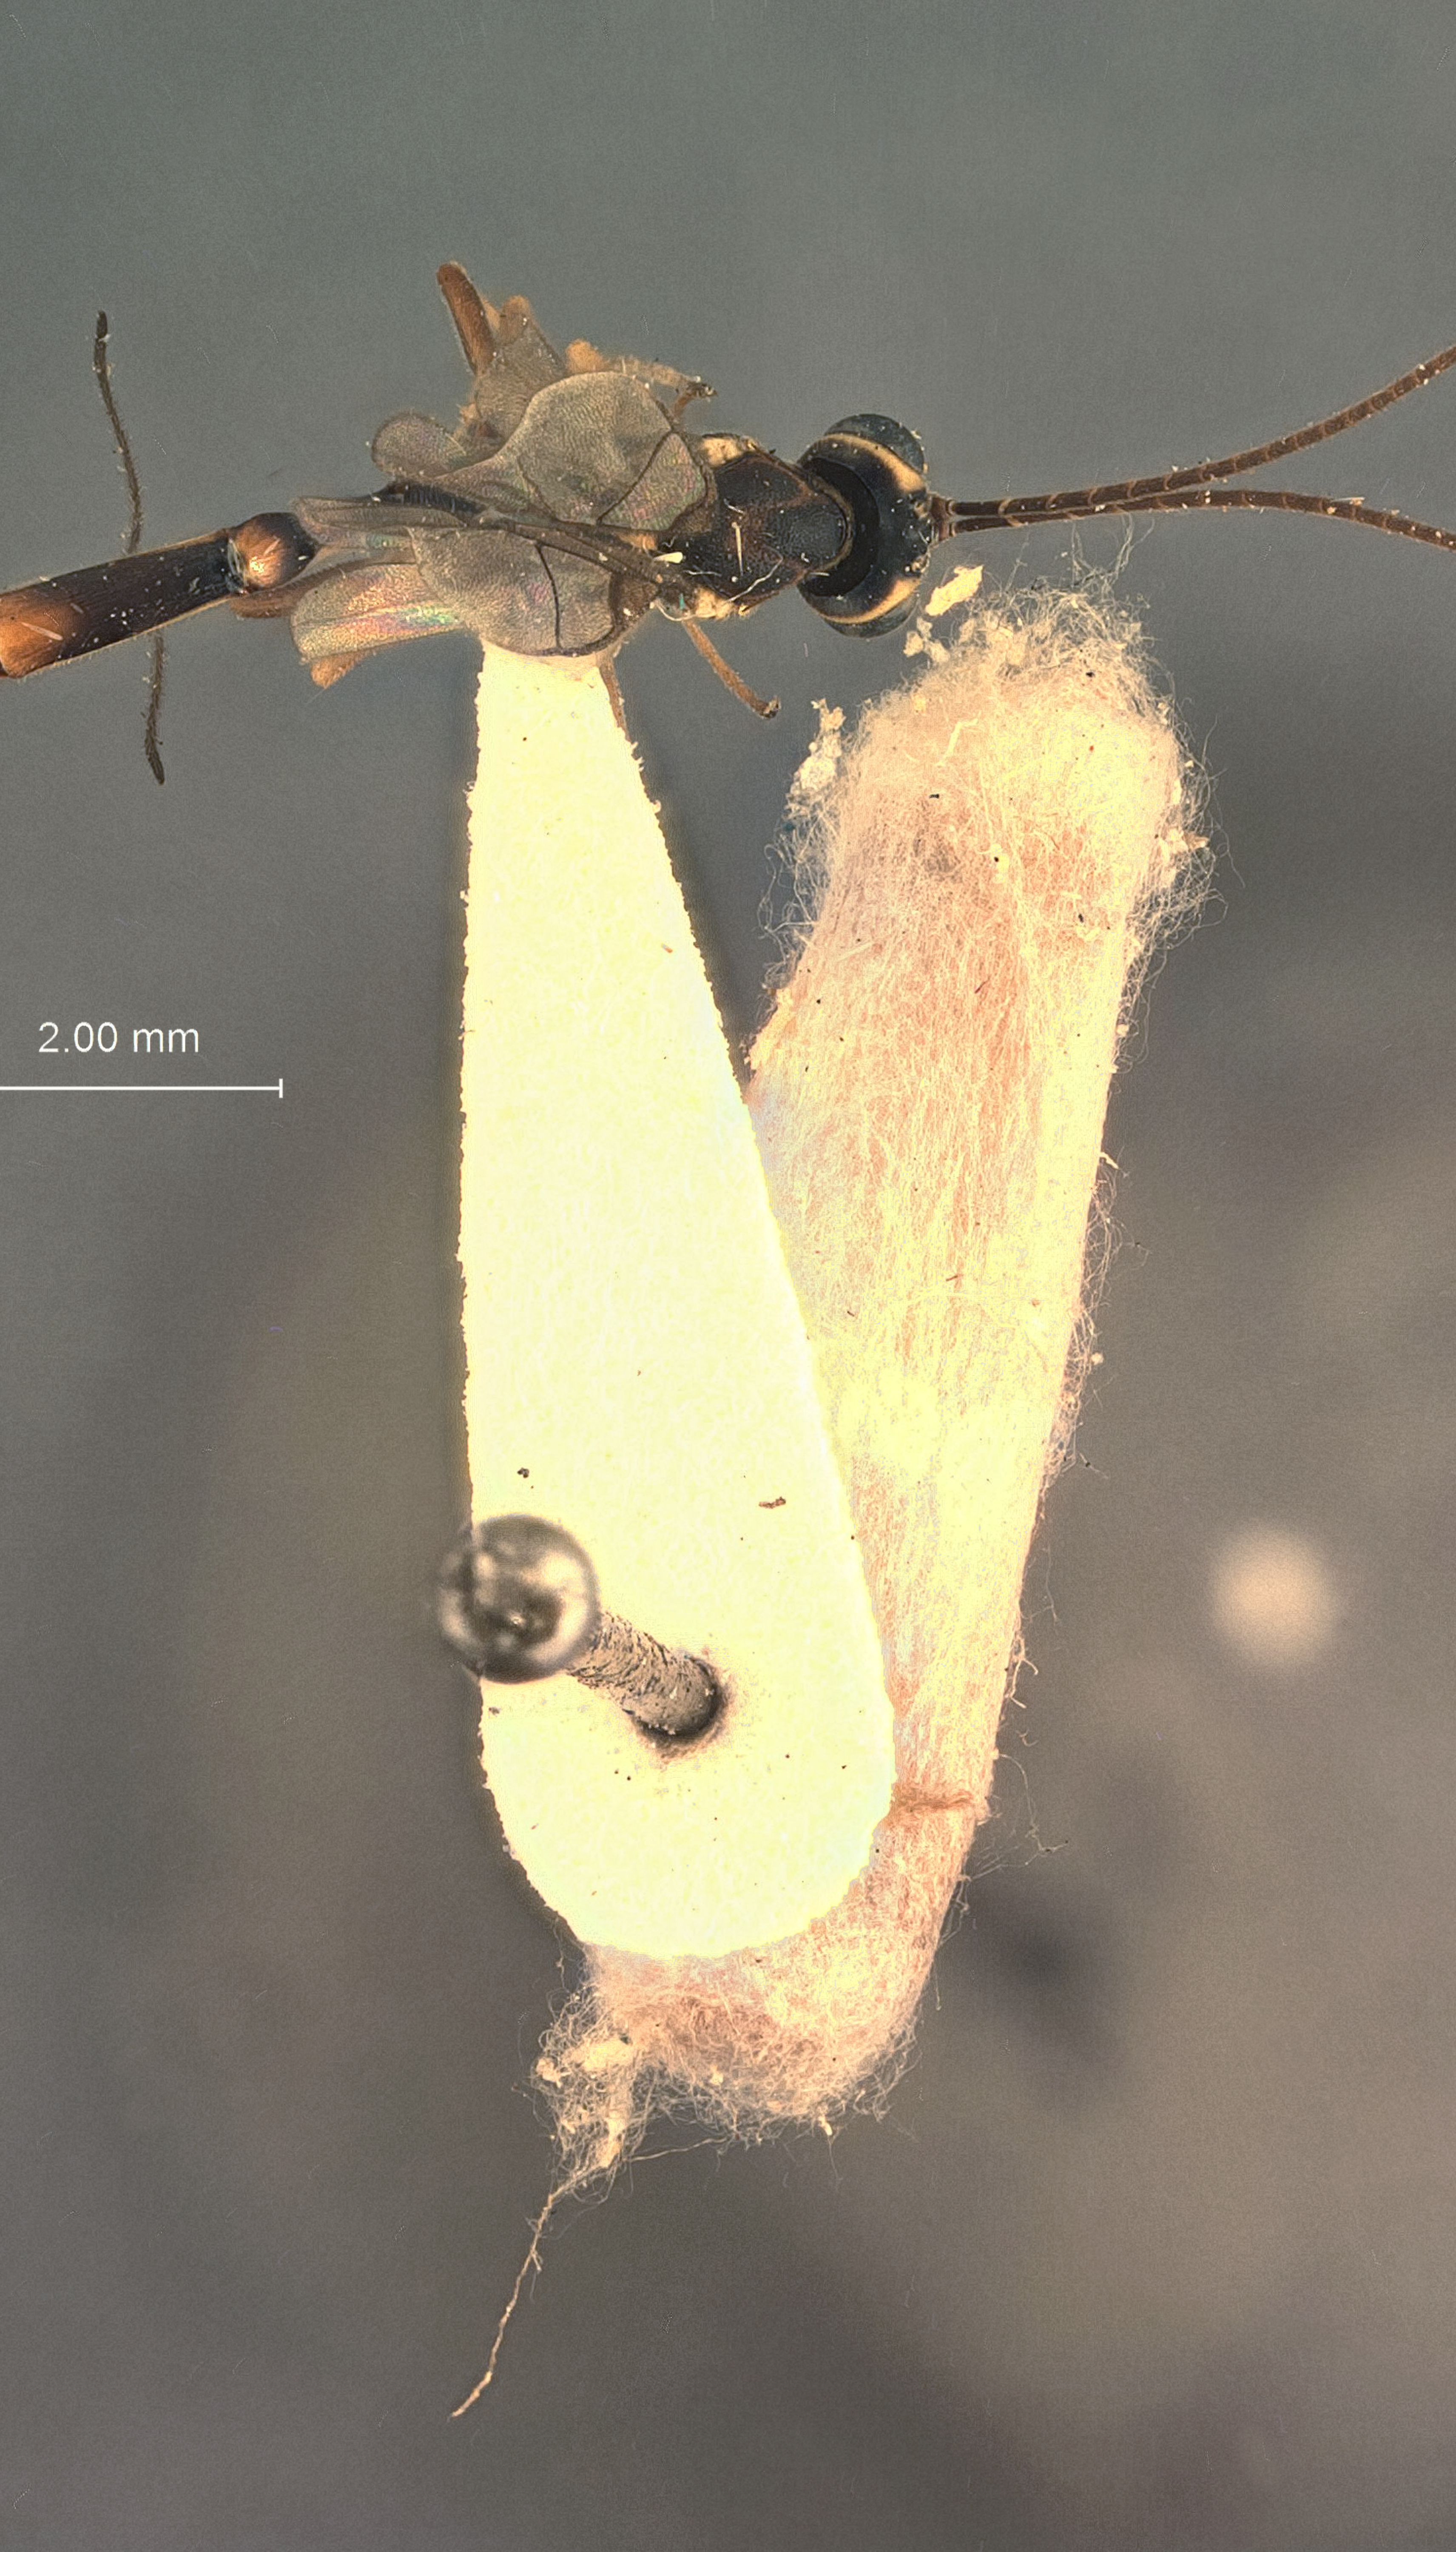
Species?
Cremastus pterophori
